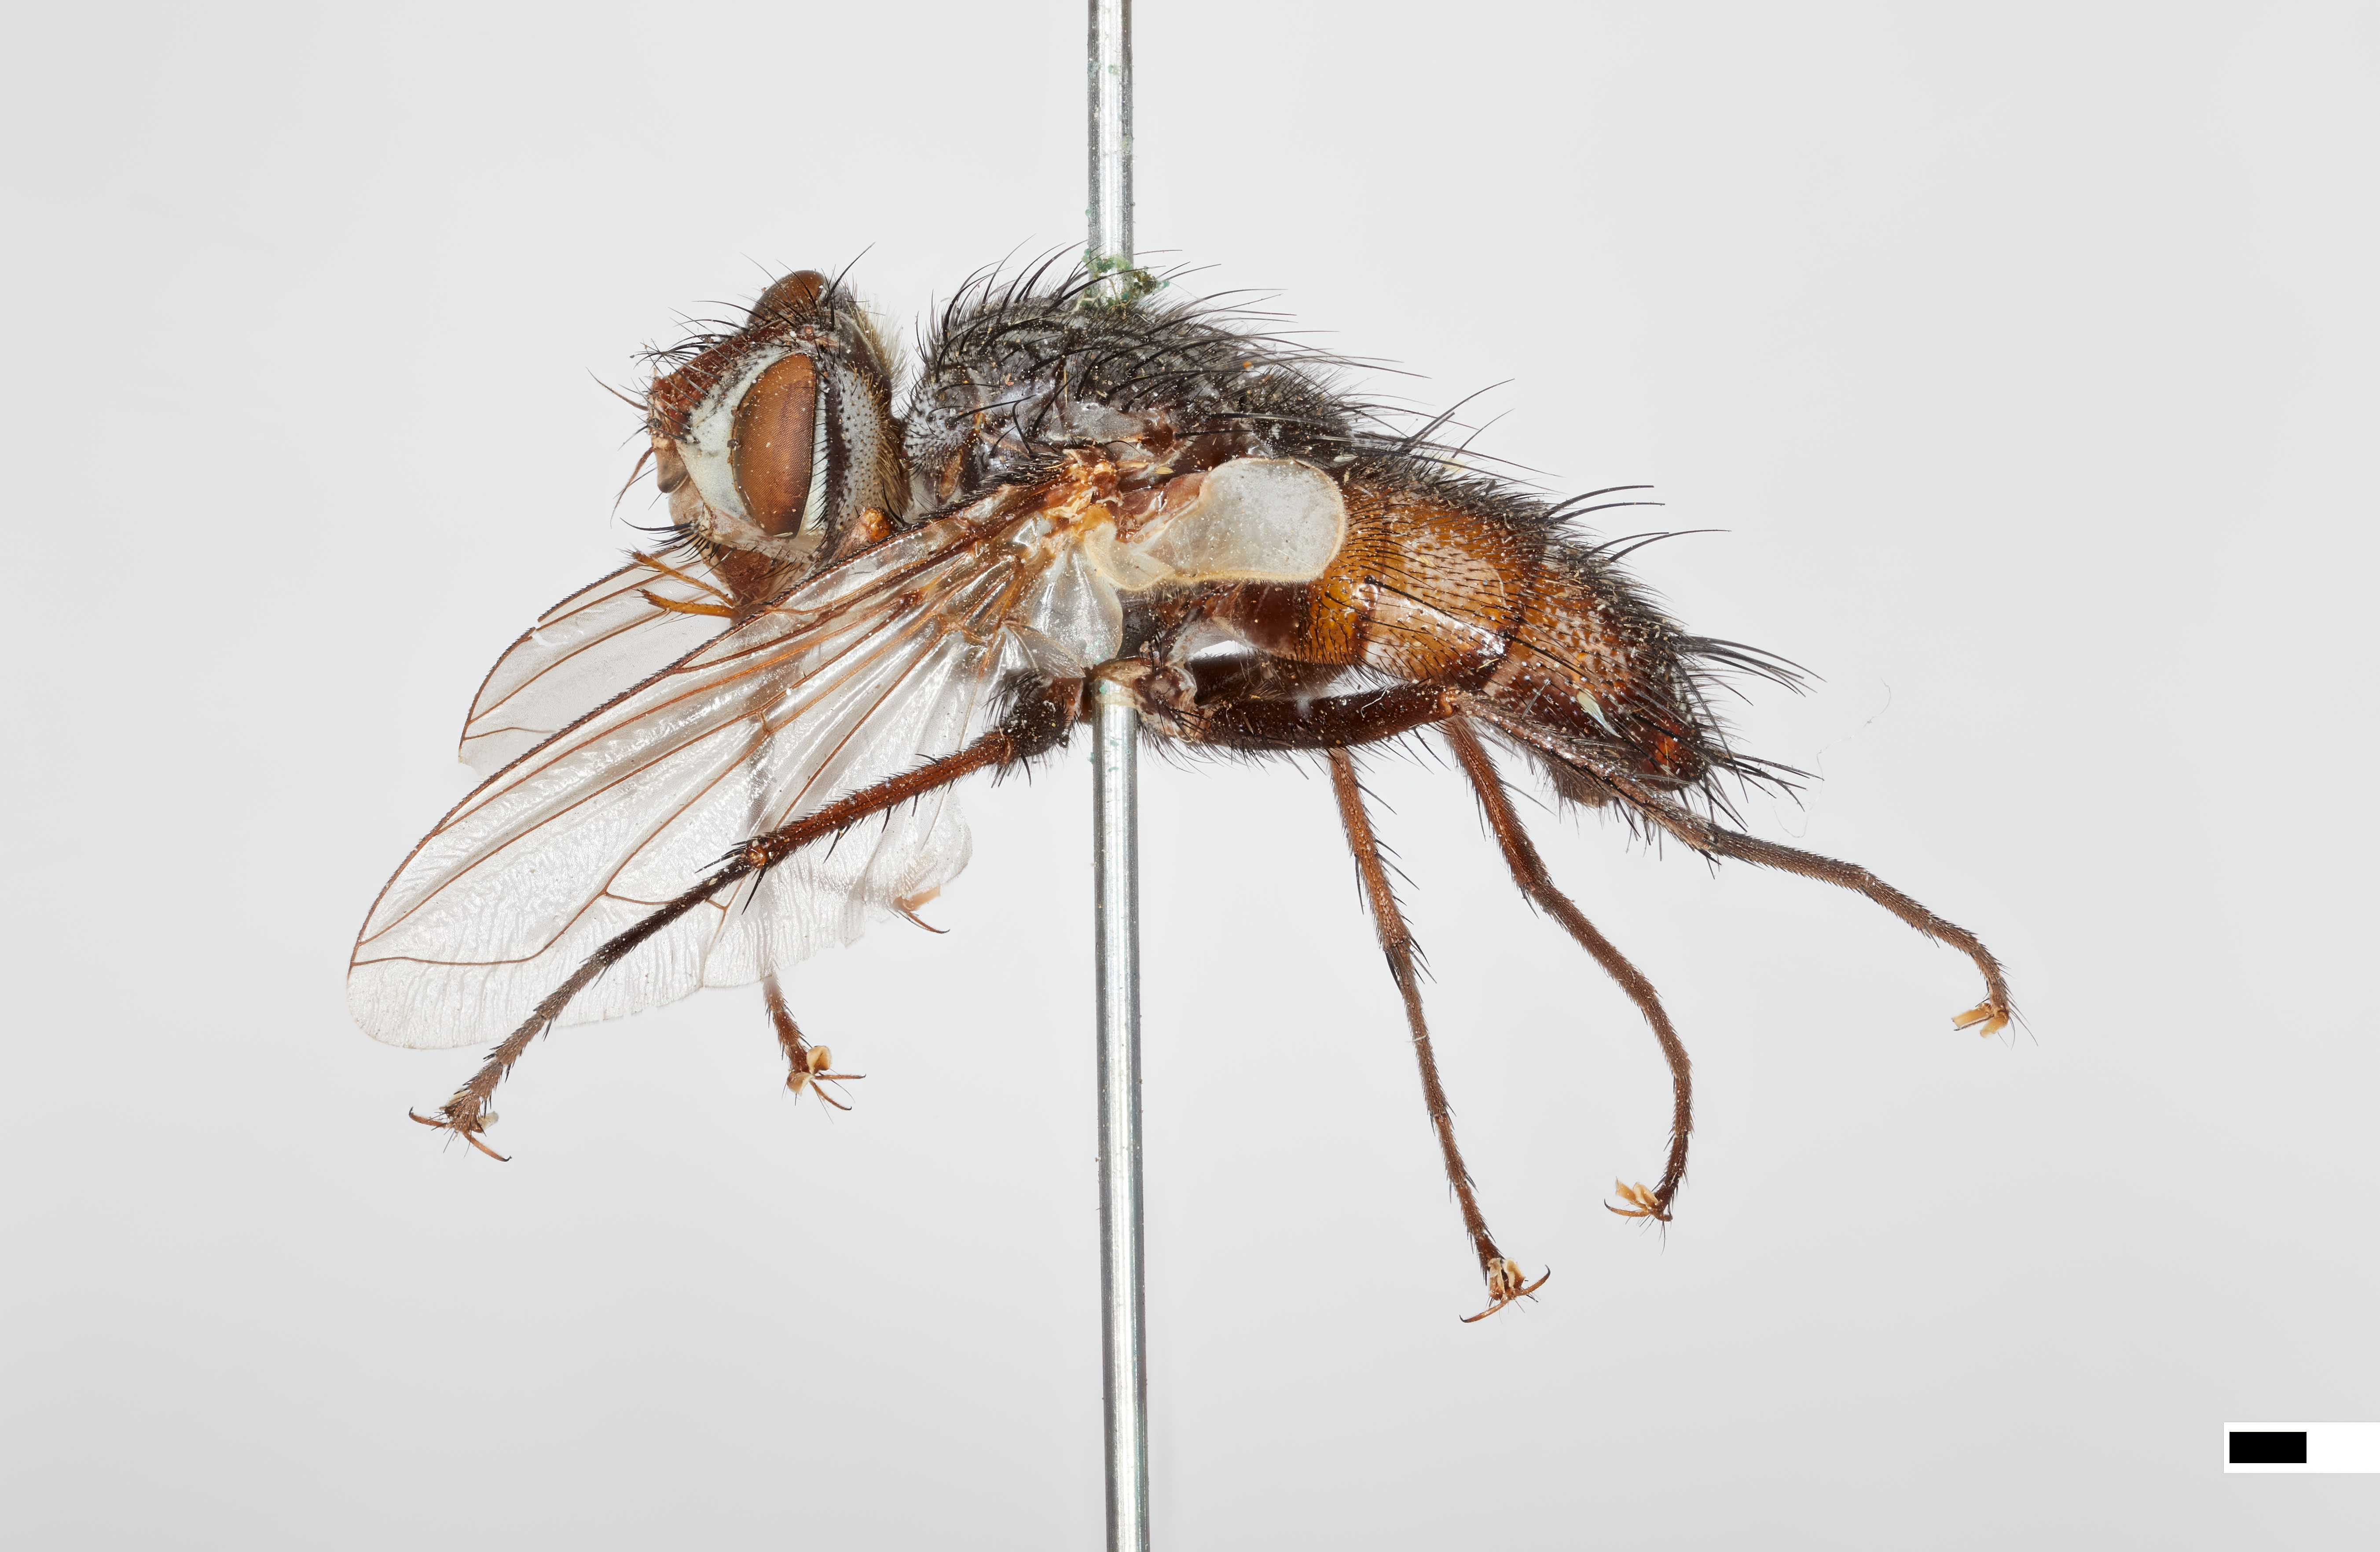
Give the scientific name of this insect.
Demoticus piperi
